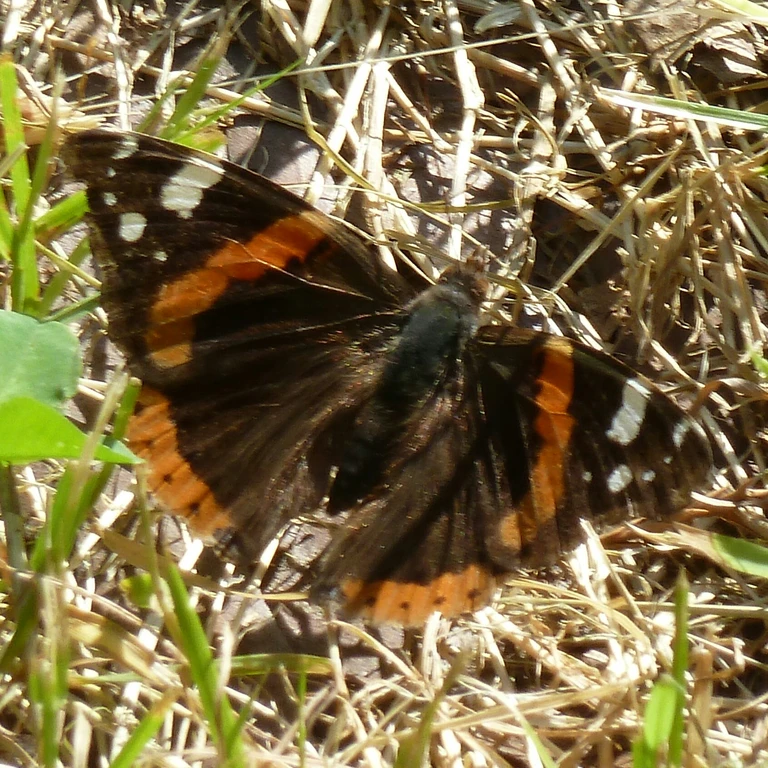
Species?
Vanessa atalanta
